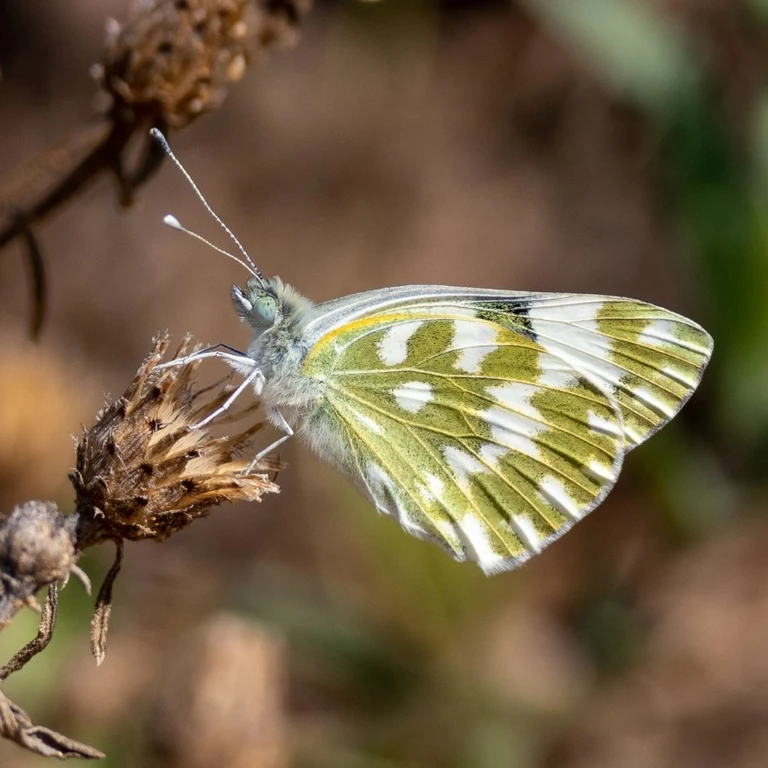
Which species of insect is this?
Pontia edusa
